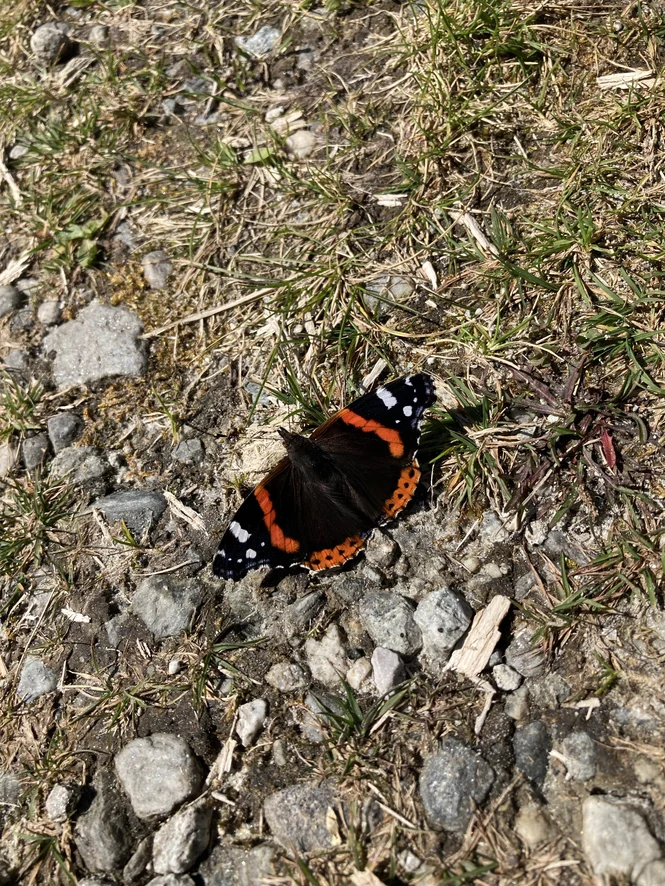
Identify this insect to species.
Vanessa atalanta
